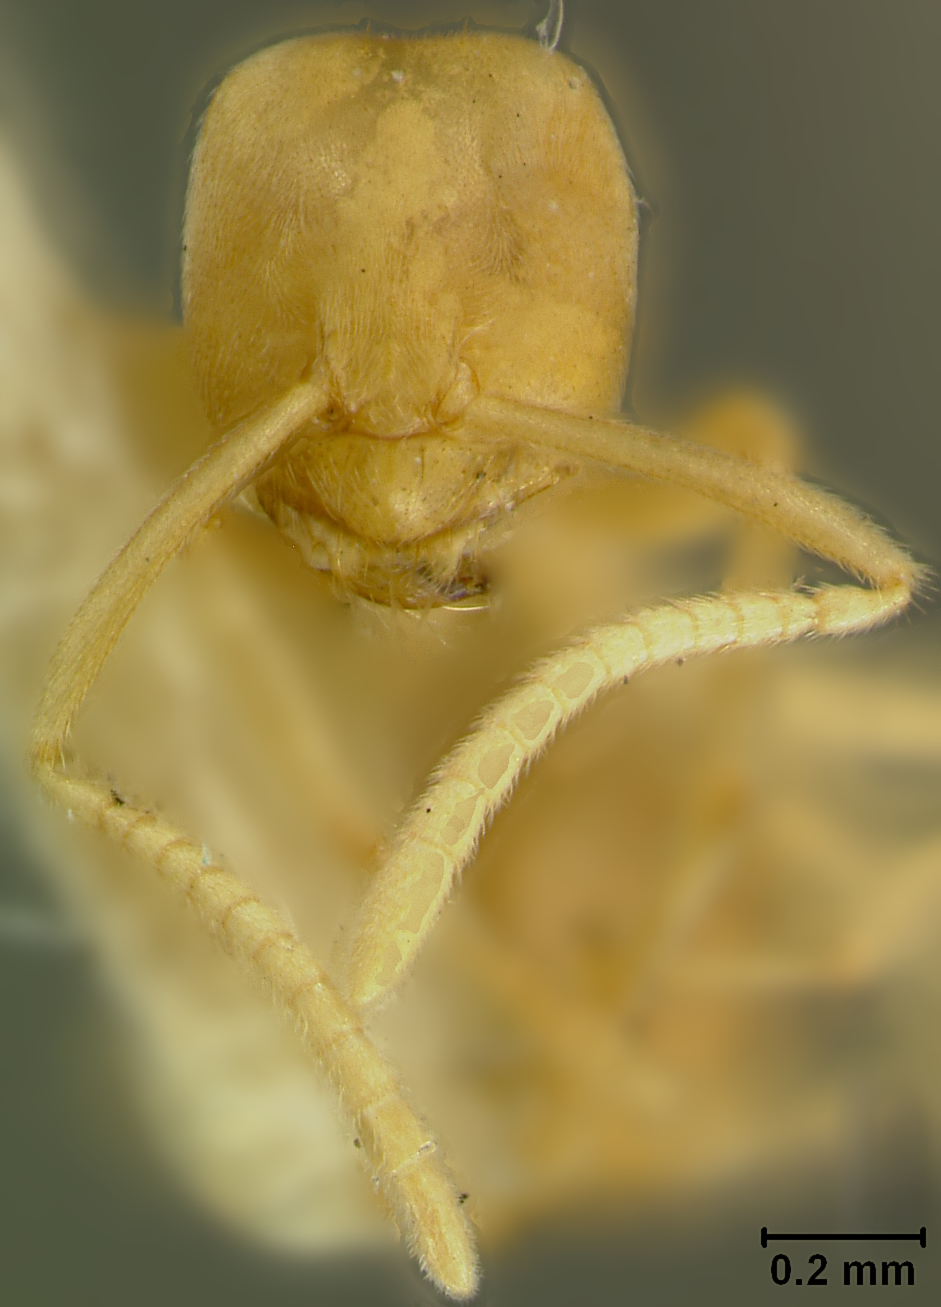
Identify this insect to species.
Pseudolasius gowdeyi
